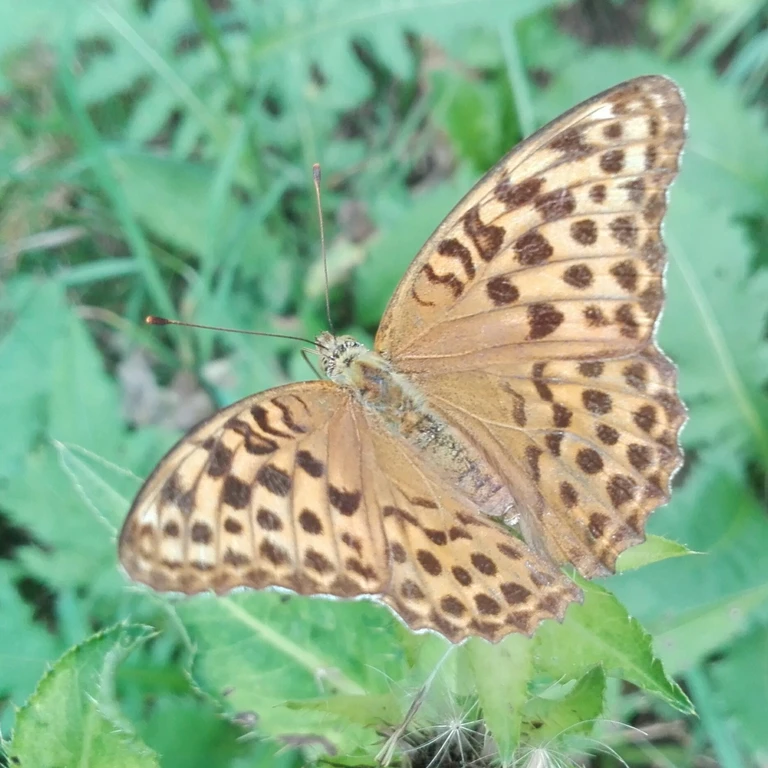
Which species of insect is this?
Argynnis paphia
